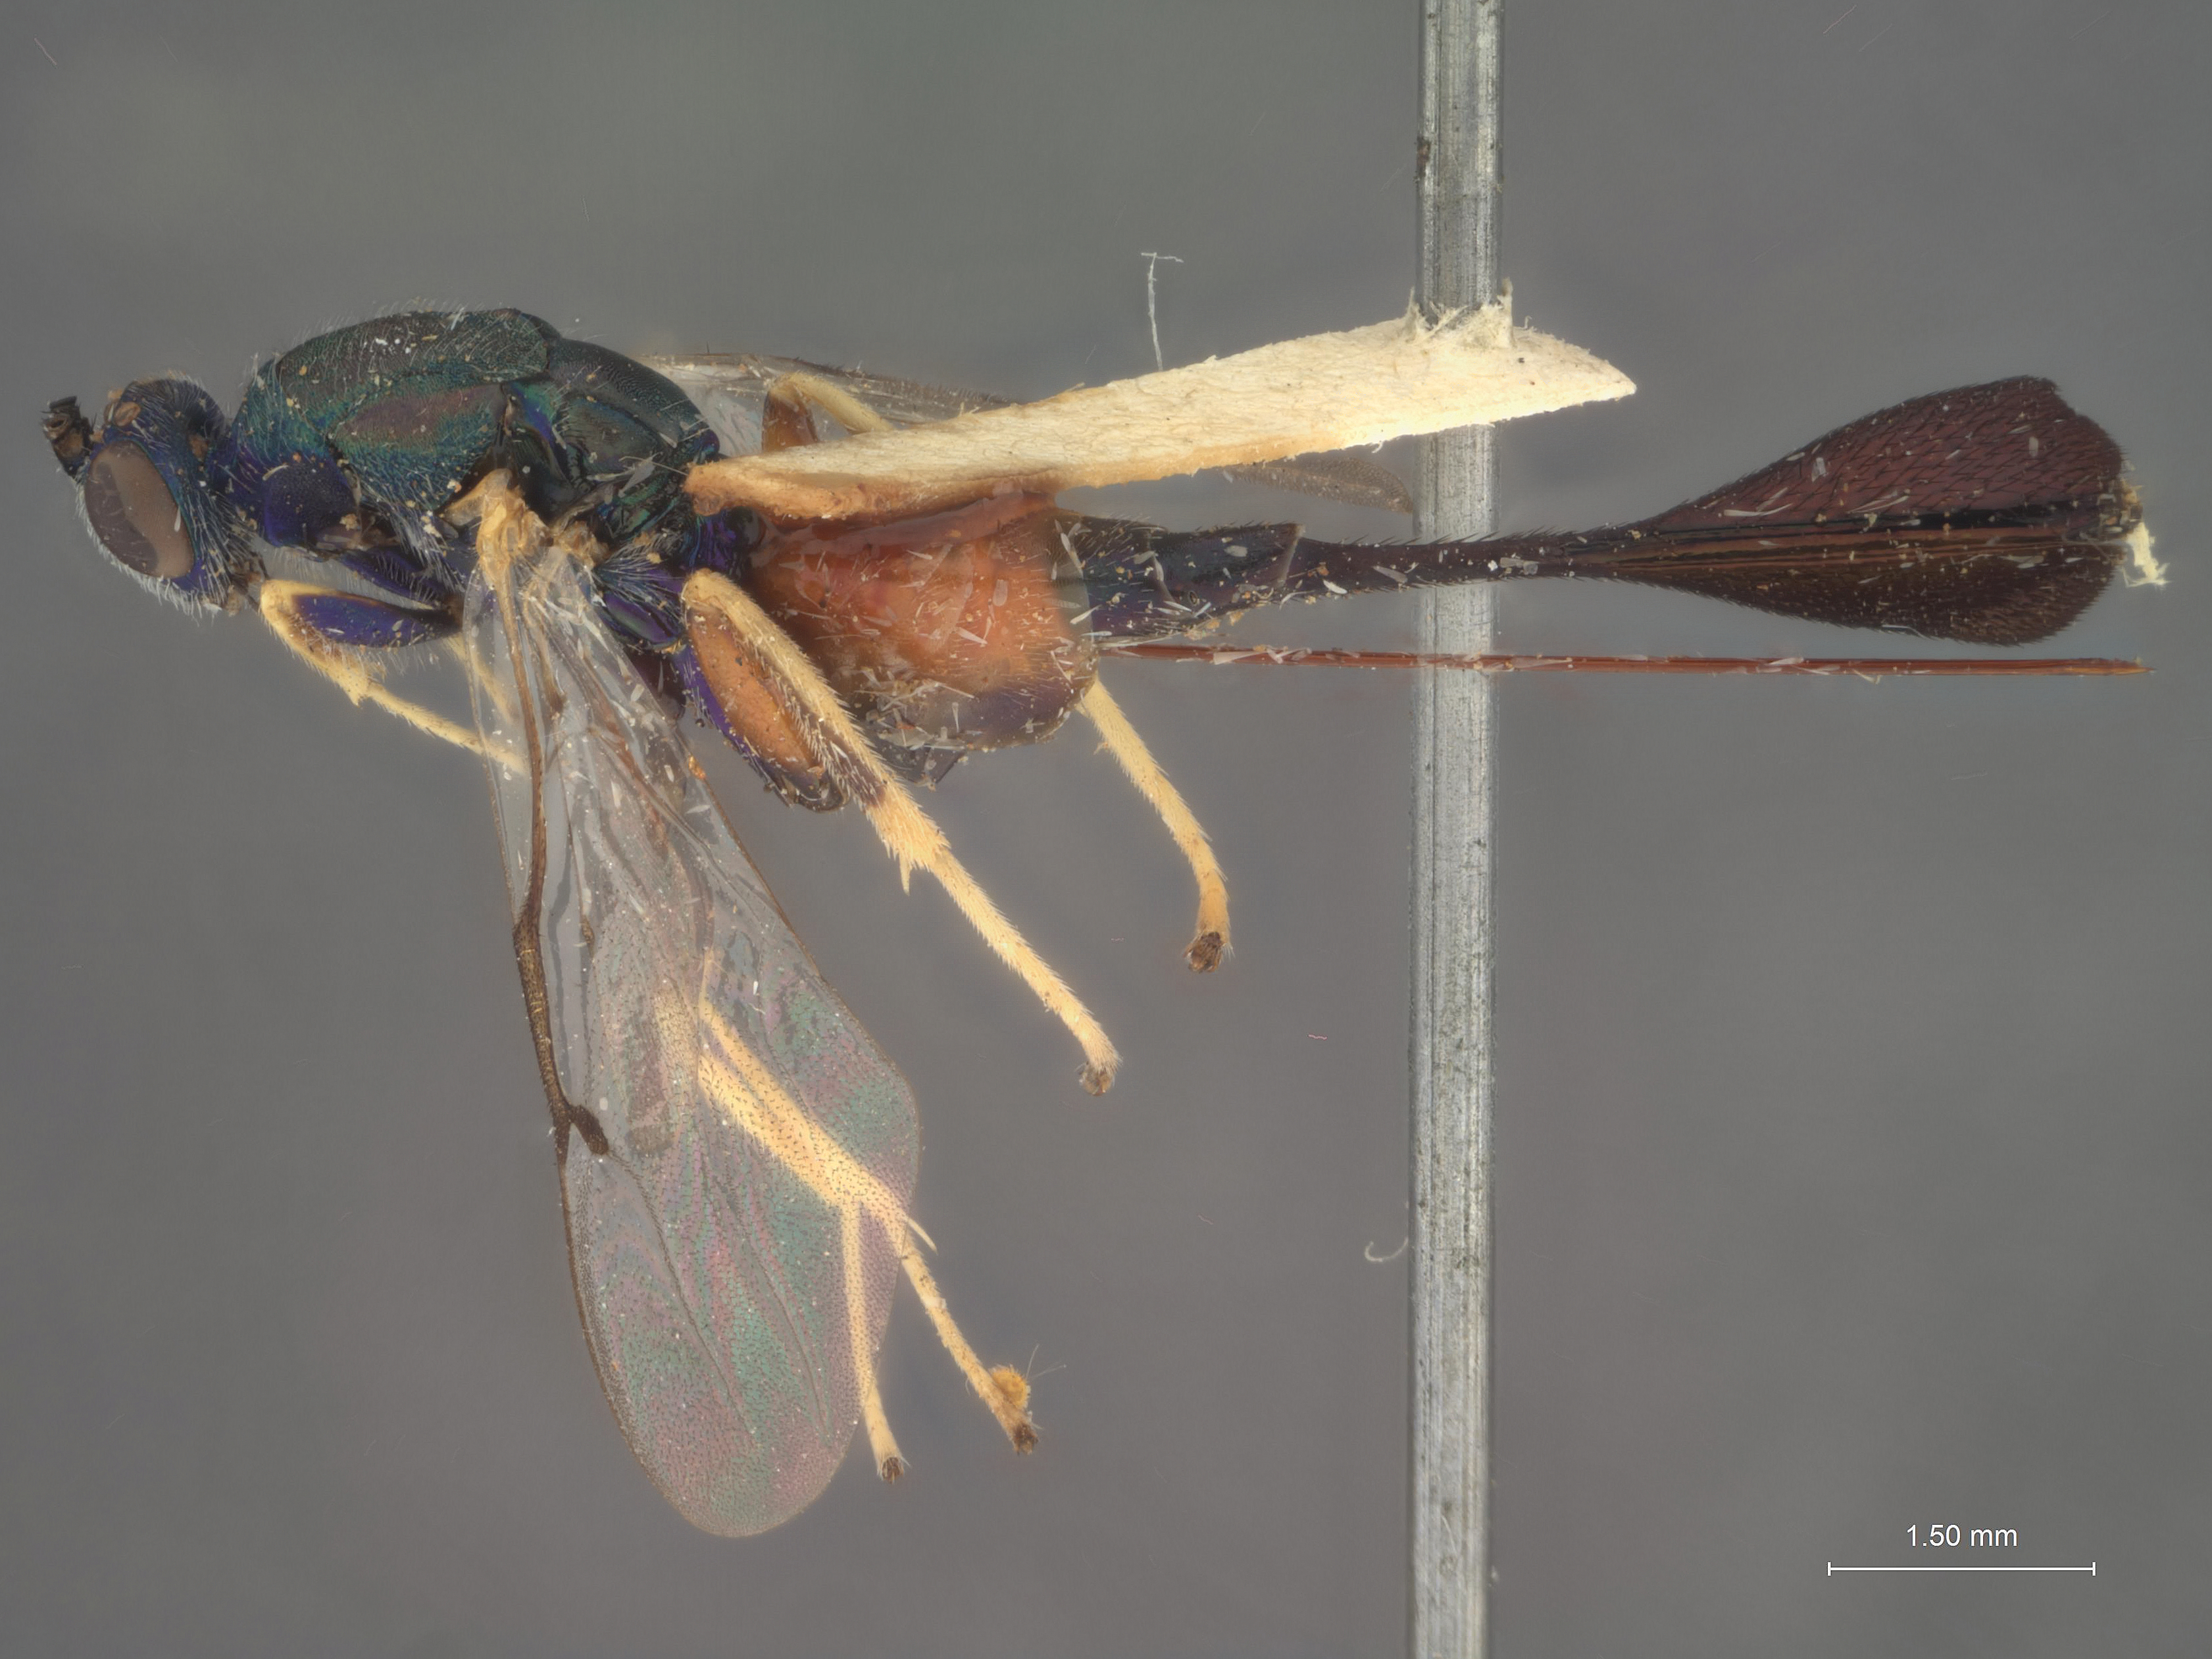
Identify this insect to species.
Dinoura eucalypti
